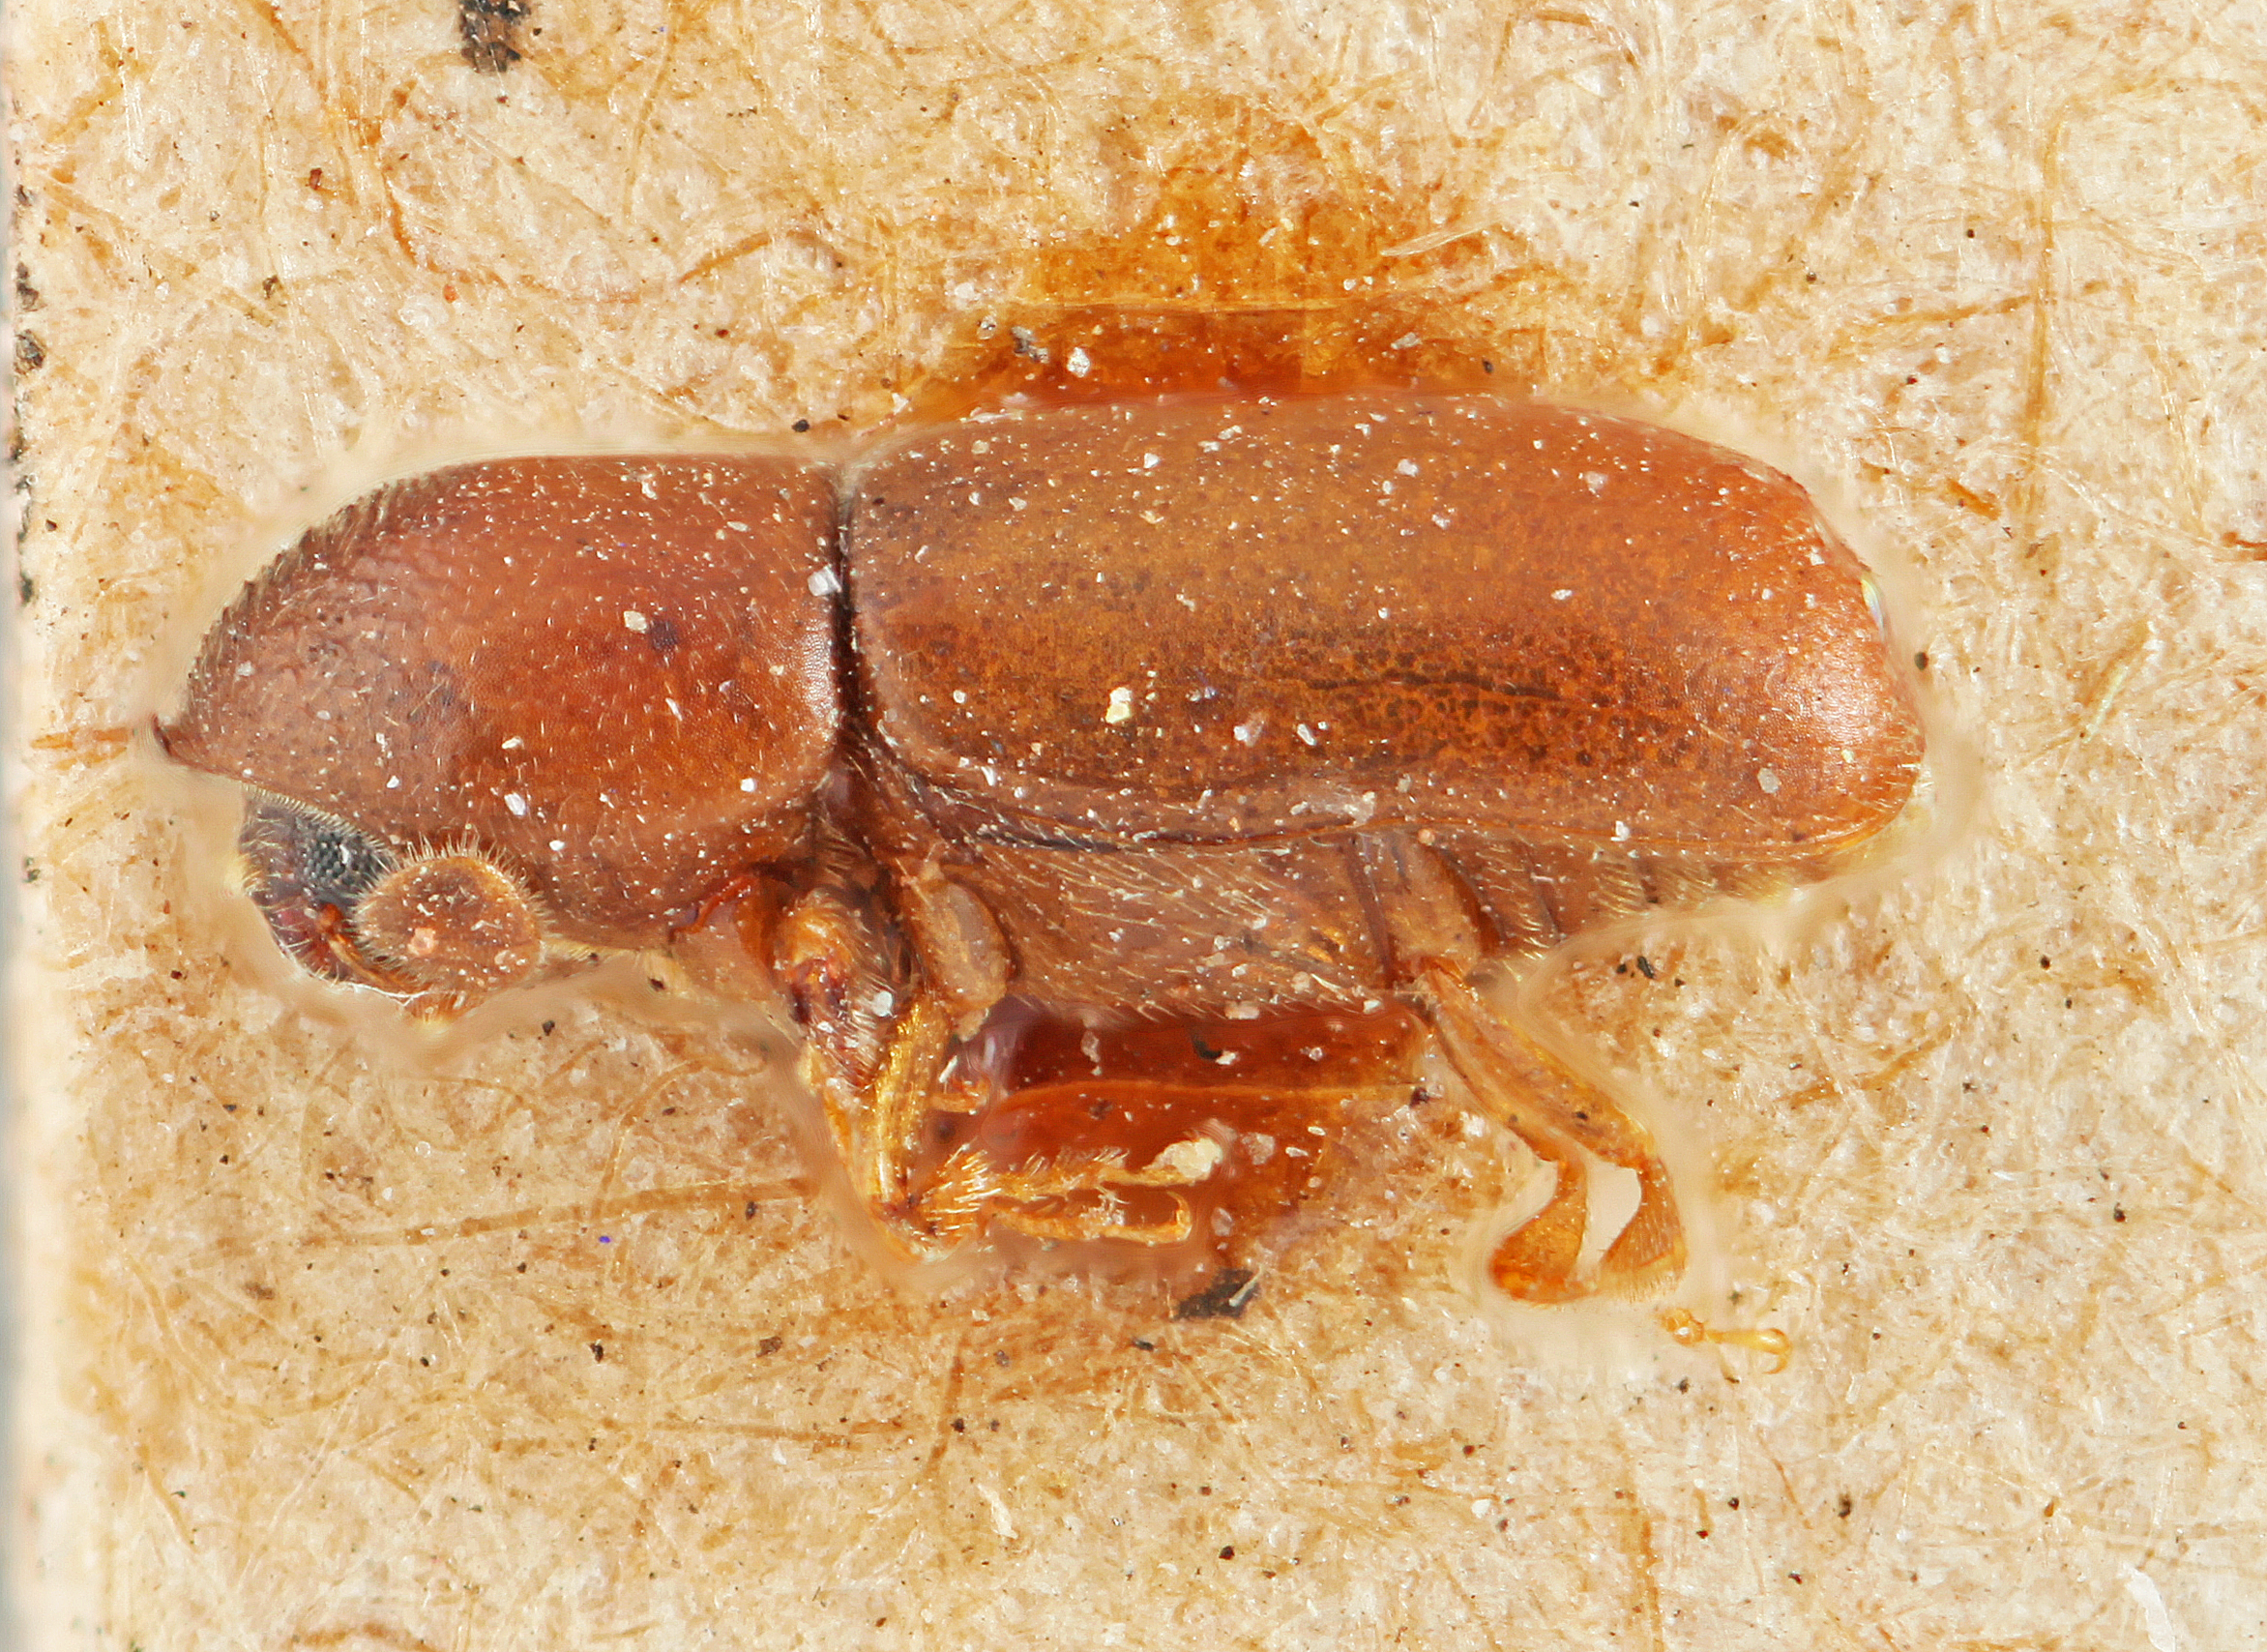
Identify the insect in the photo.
Microcorthylus obscurus
